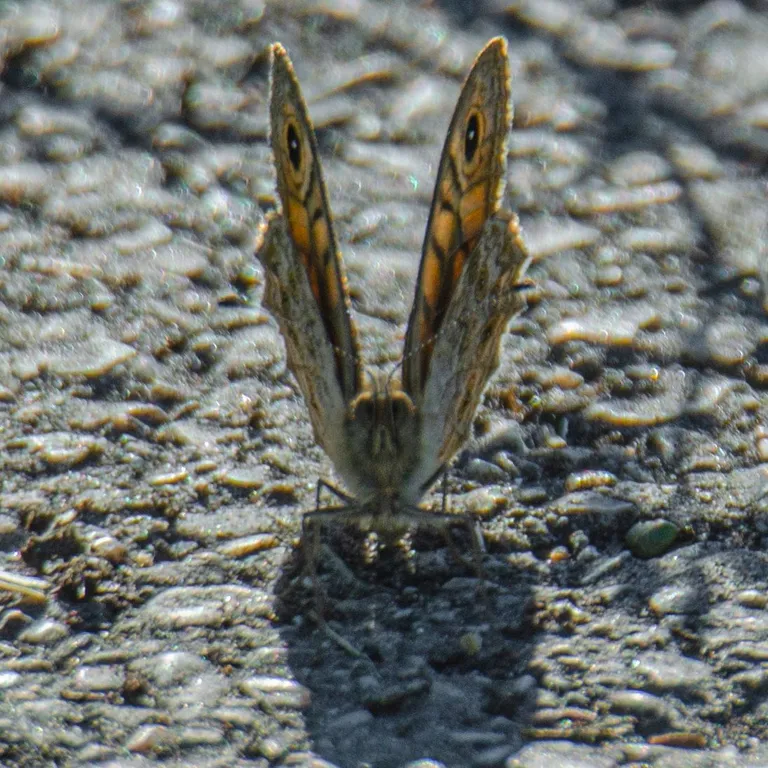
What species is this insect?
Lasiommata megera (also Pararge megera)
